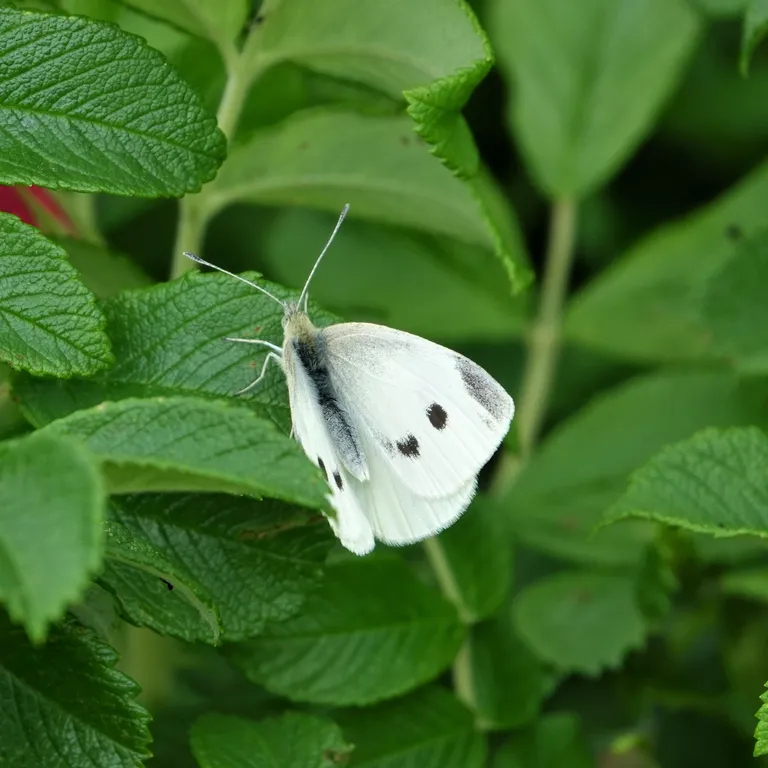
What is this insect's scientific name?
Pieris rapae
